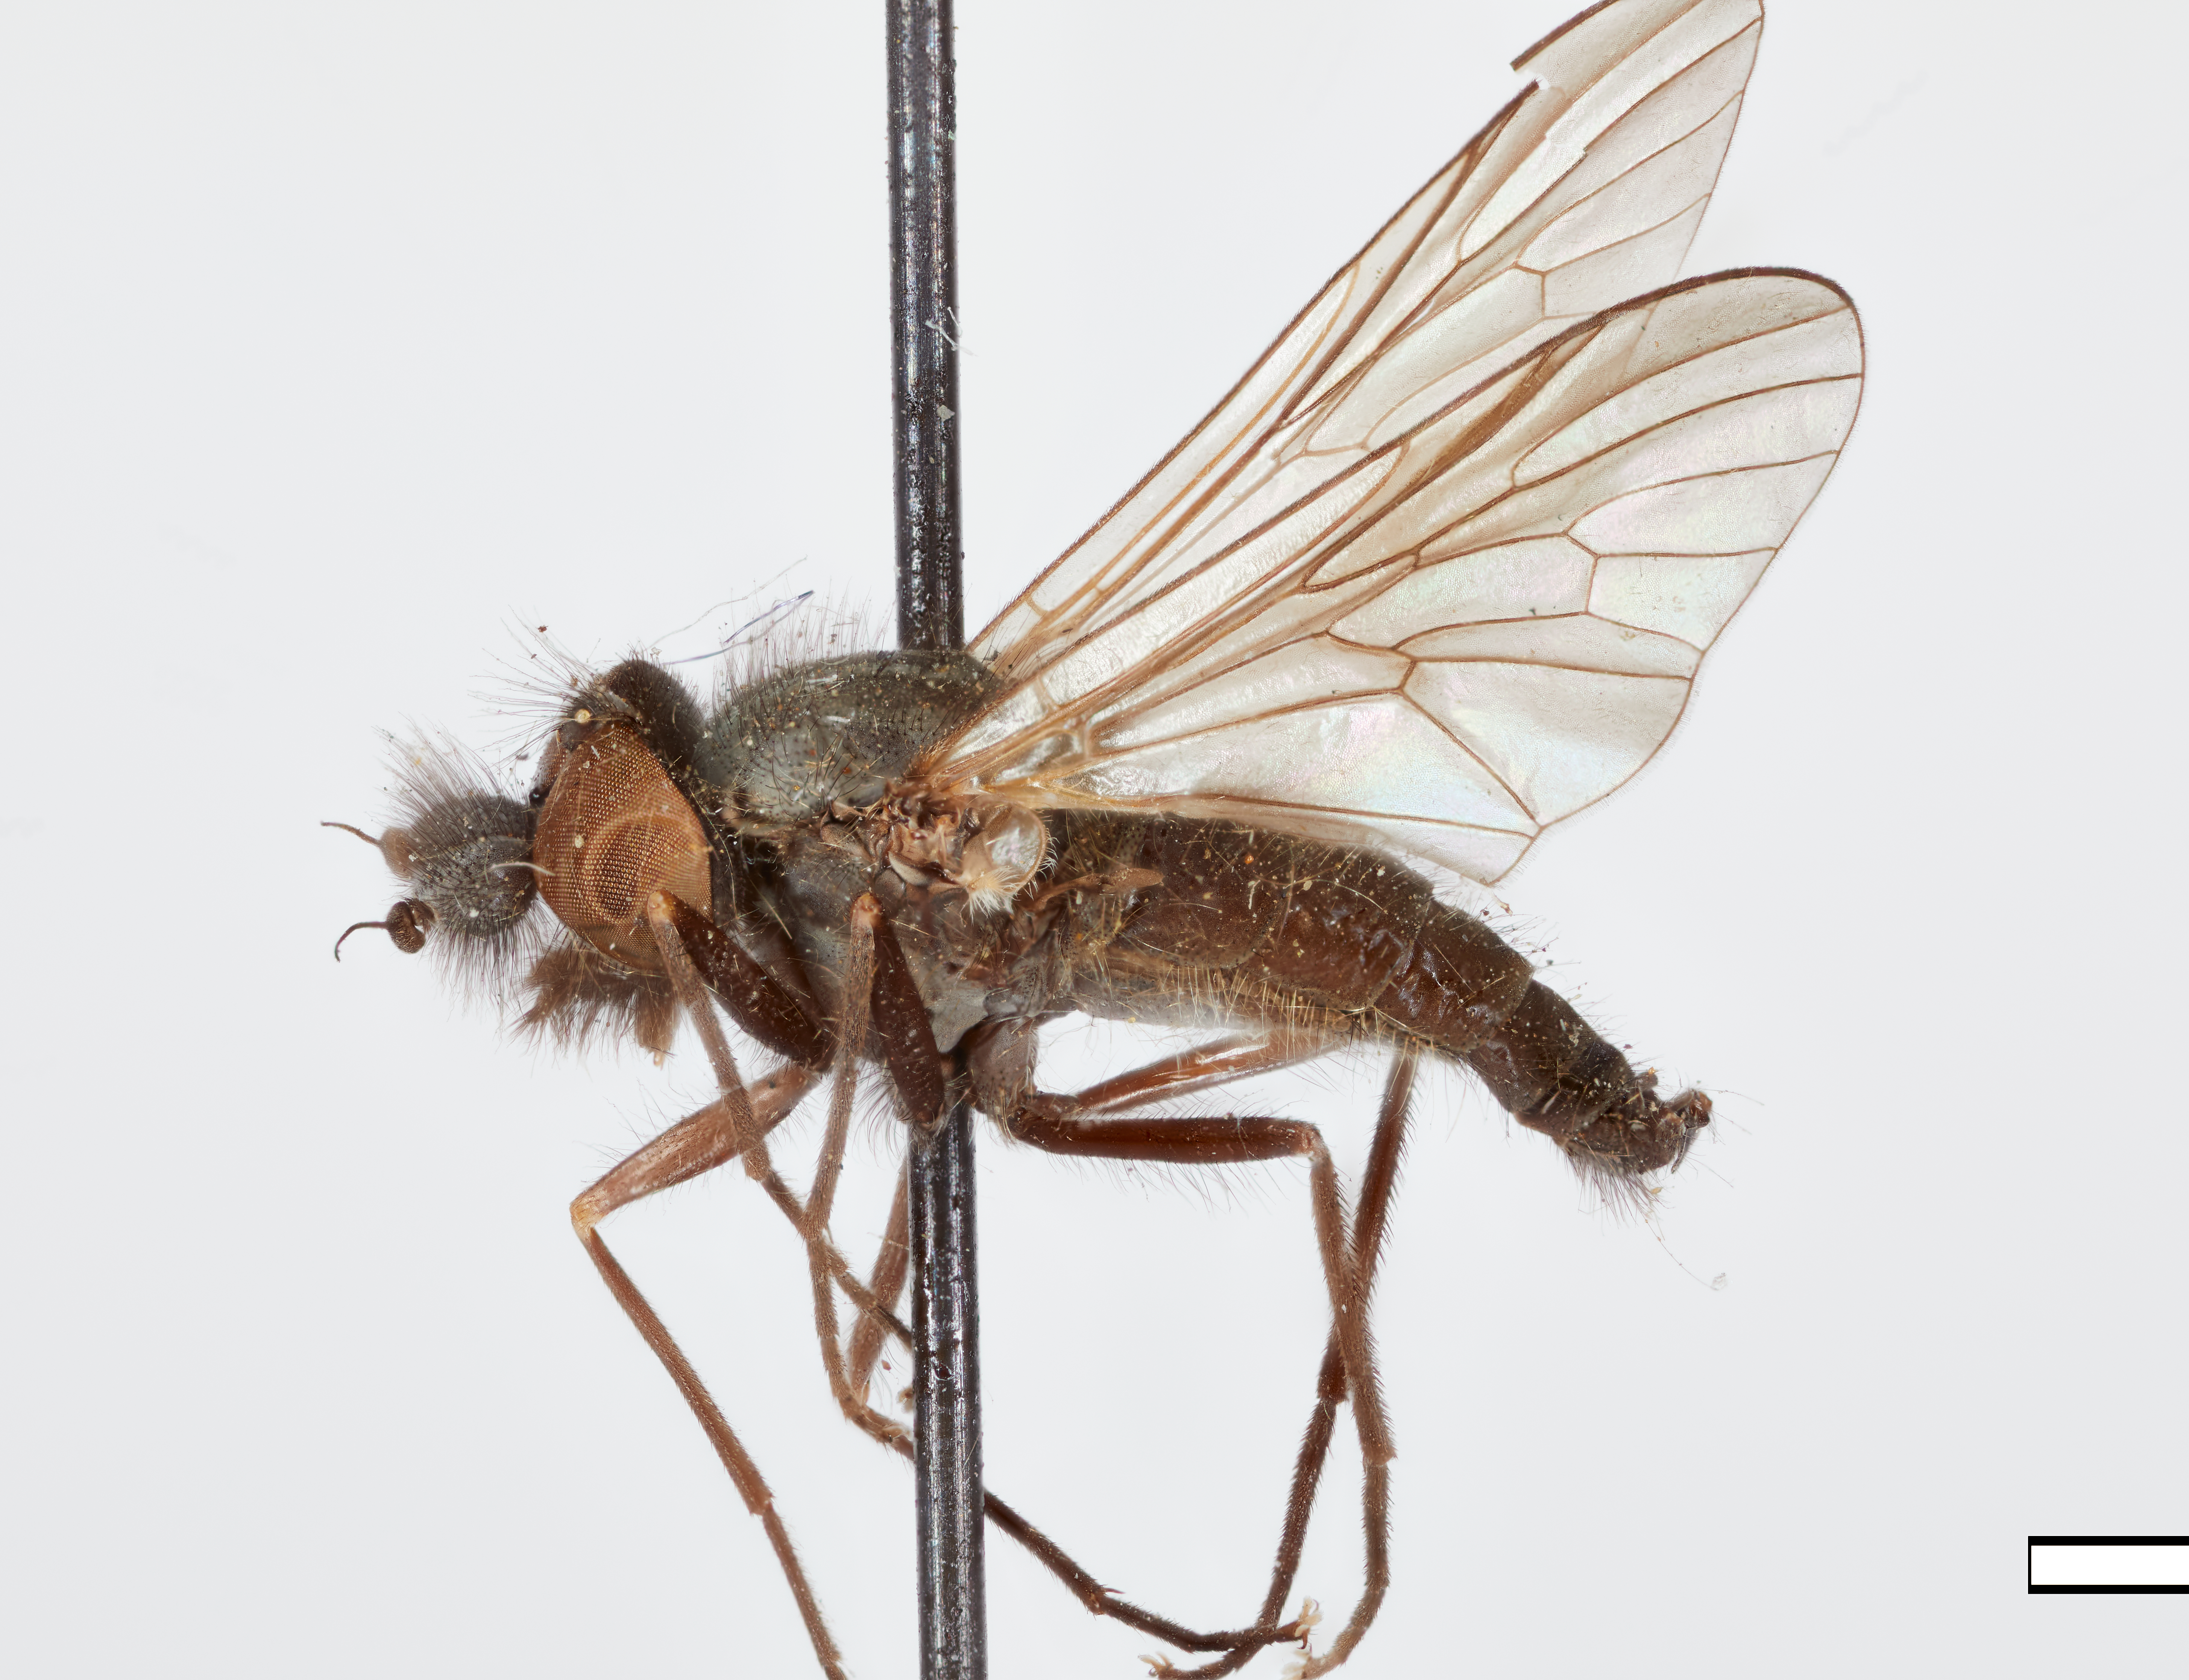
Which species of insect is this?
Symphoromyia inquisitor
